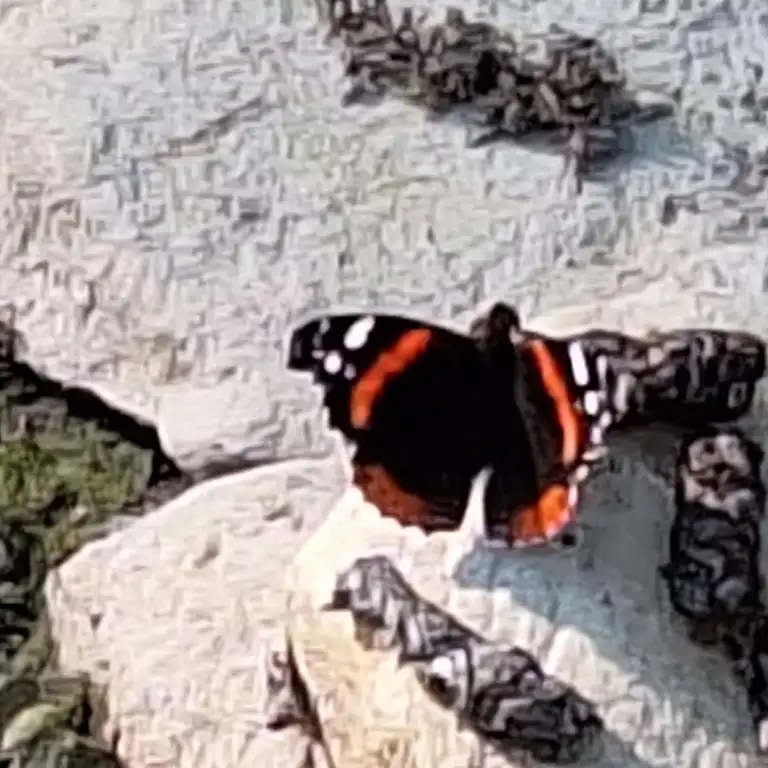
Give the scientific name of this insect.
Vanessa atalanta
